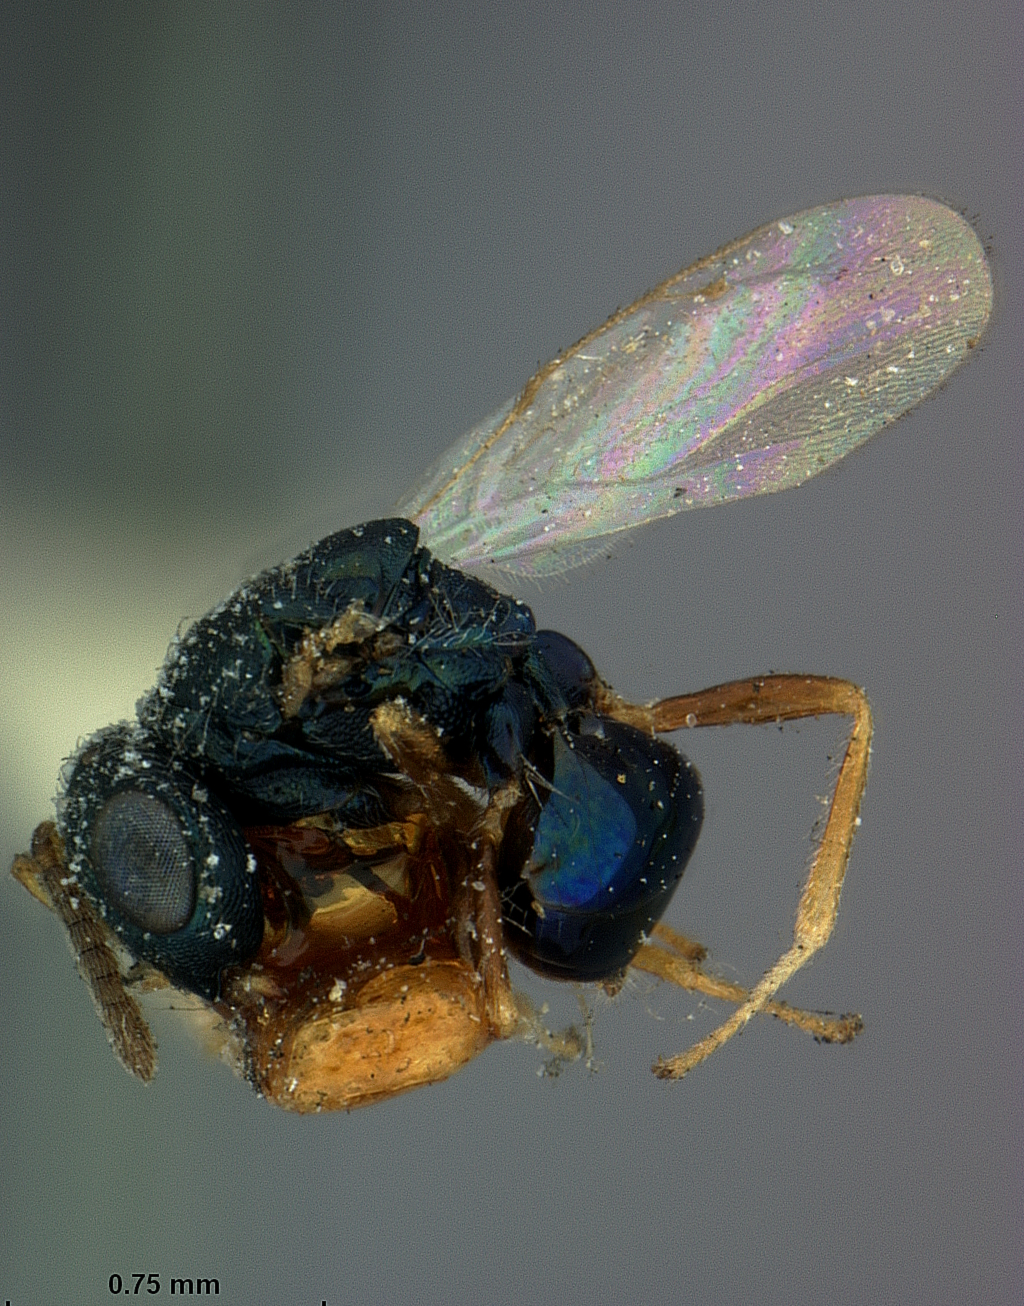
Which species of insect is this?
Trigonogastra hakonensis
